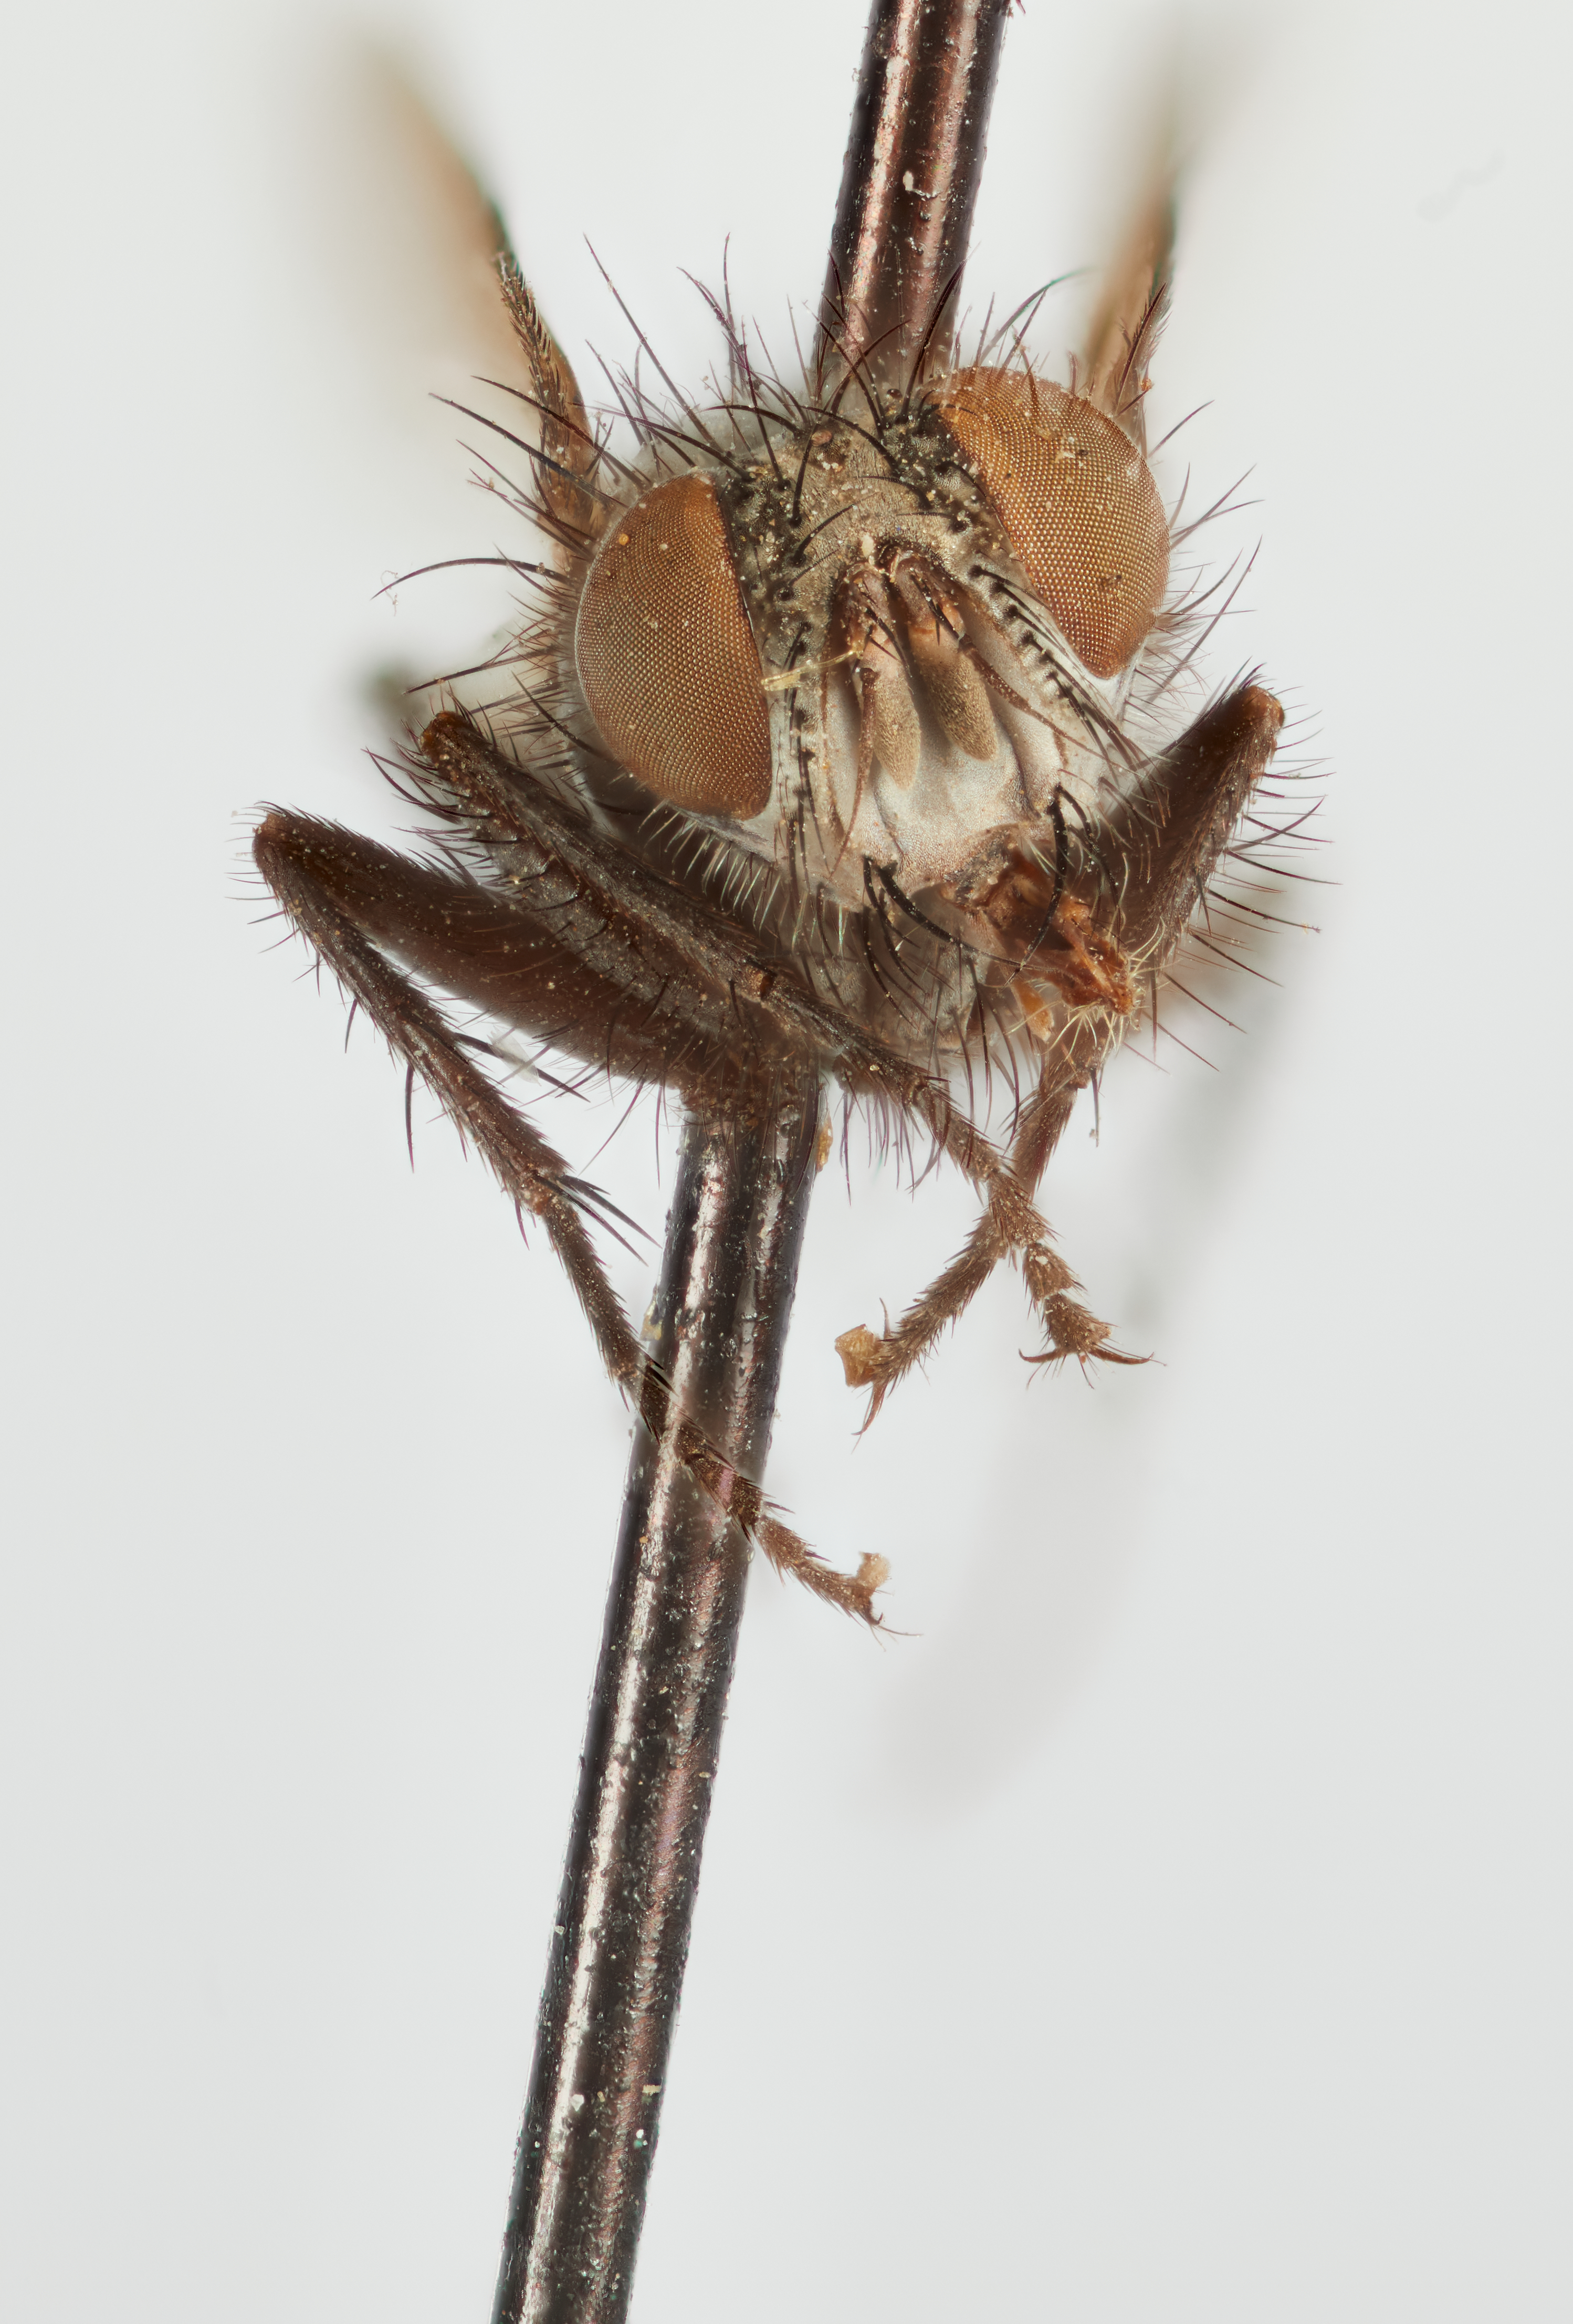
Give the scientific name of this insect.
Phorichaeta cinerosa
